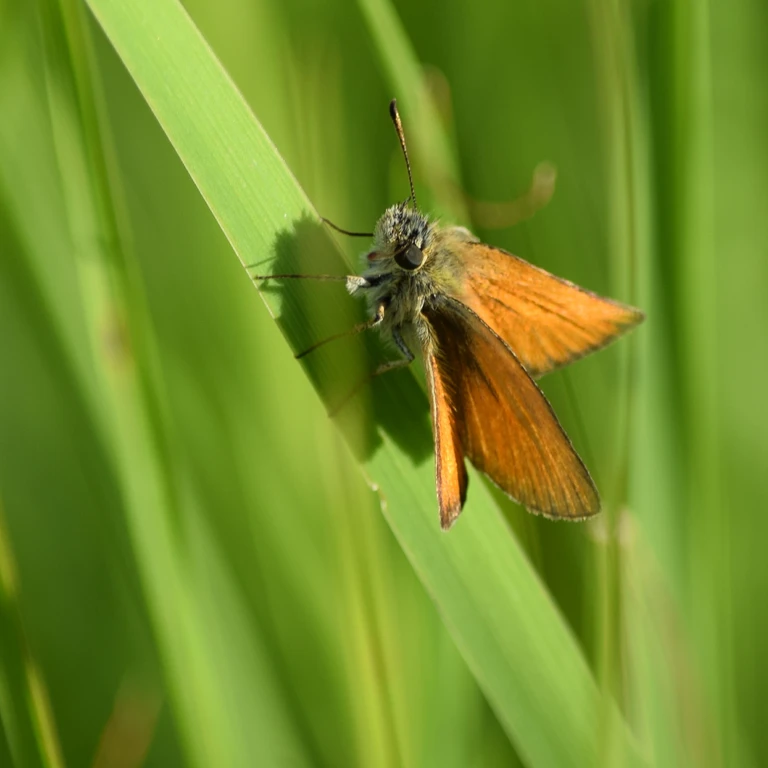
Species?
Thymelicus lineola
